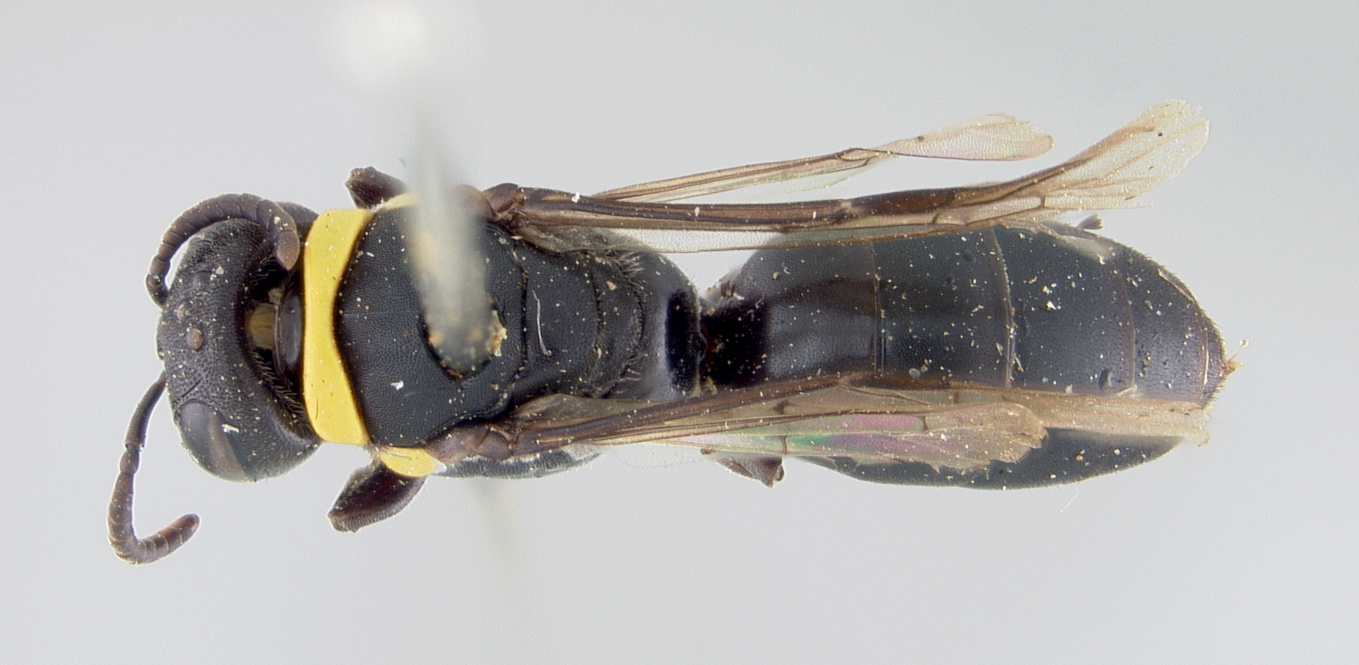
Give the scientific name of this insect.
Prosopis melanops
